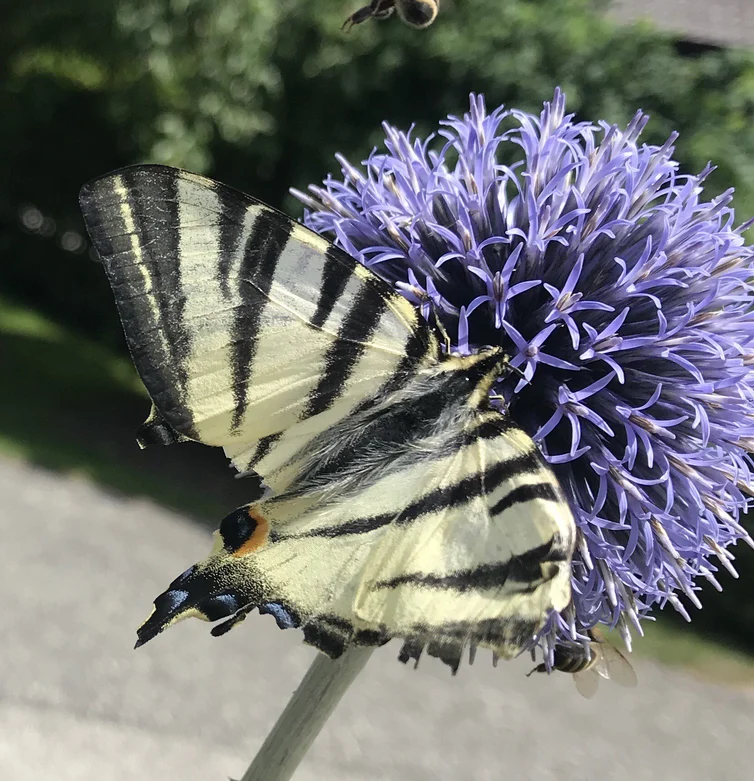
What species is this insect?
Iphiclides podalirius
